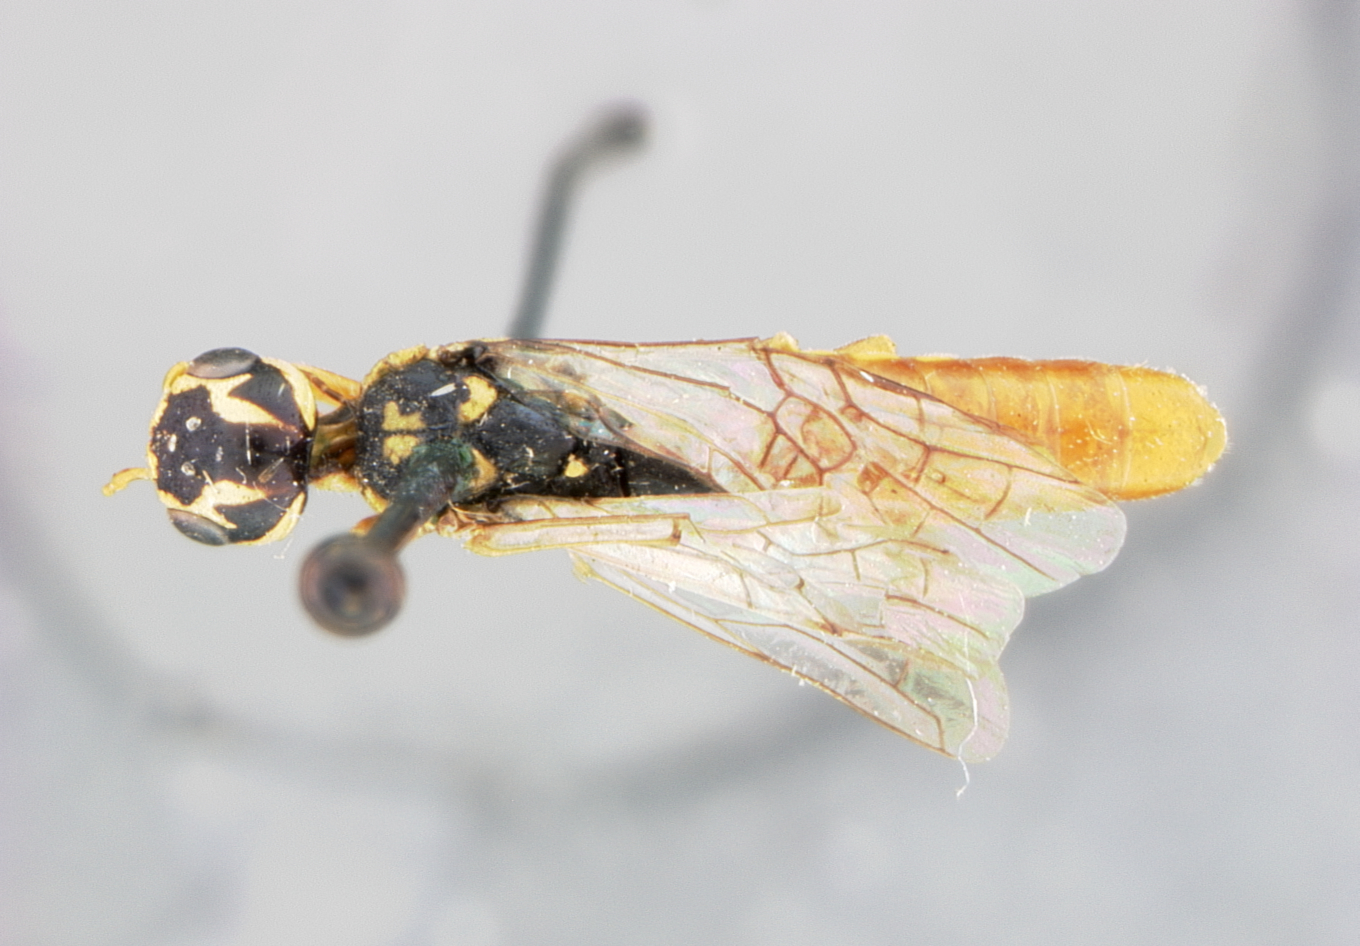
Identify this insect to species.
Xiphydria erythrogaster
